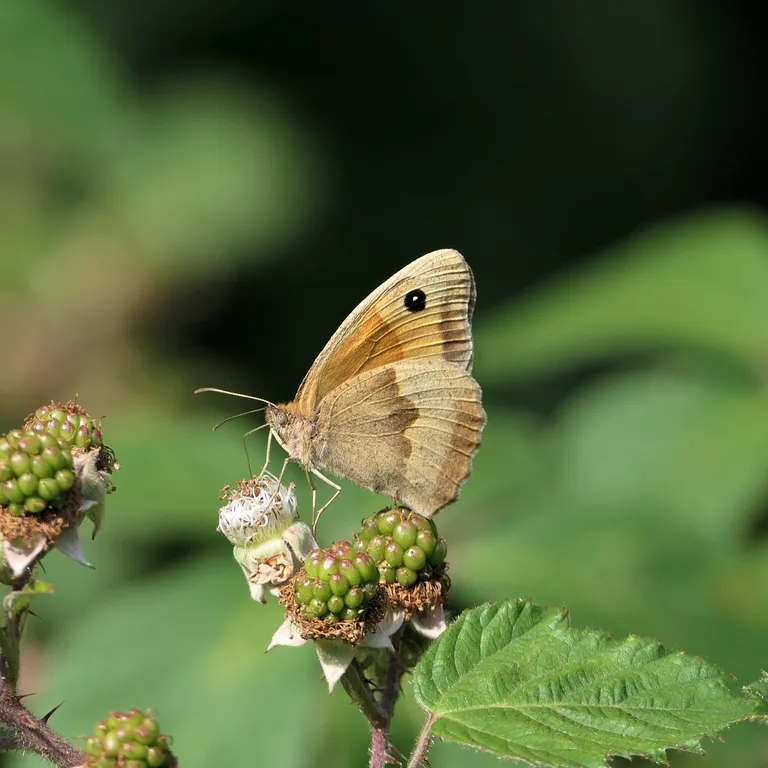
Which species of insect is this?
Maniola jurtina
